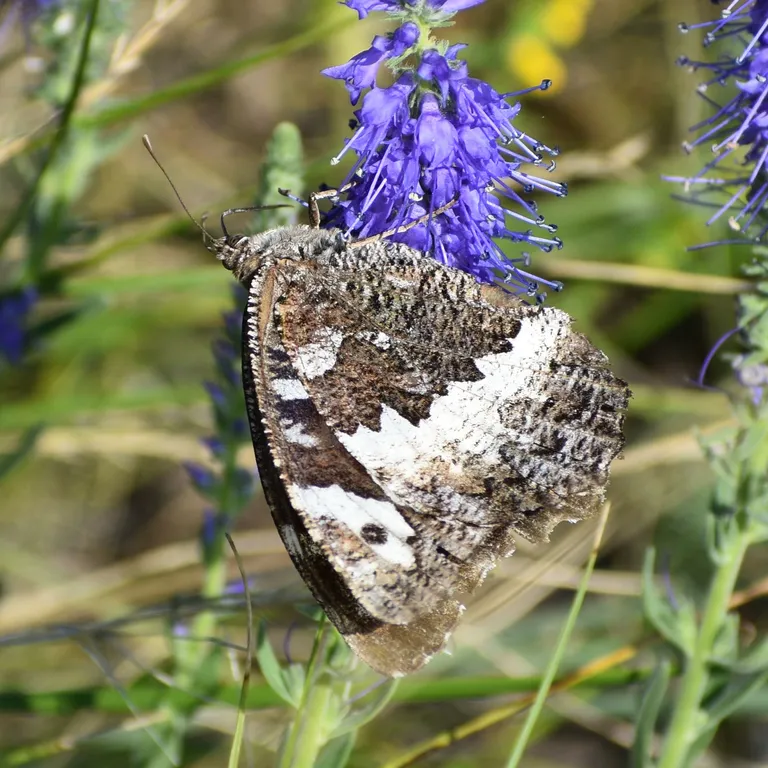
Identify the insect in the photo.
Brintesia circe
